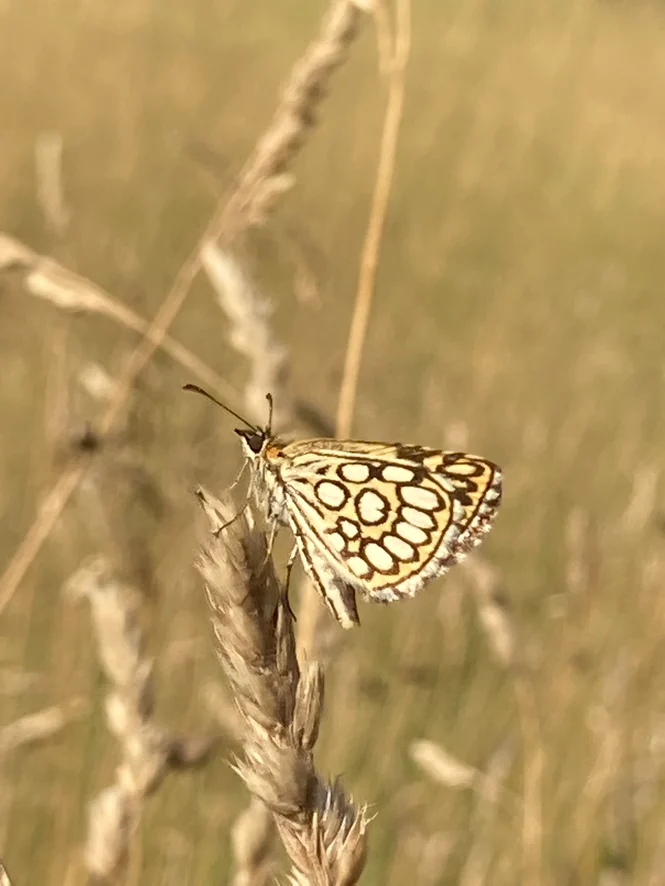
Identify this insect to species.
Heteropterus morpheus
